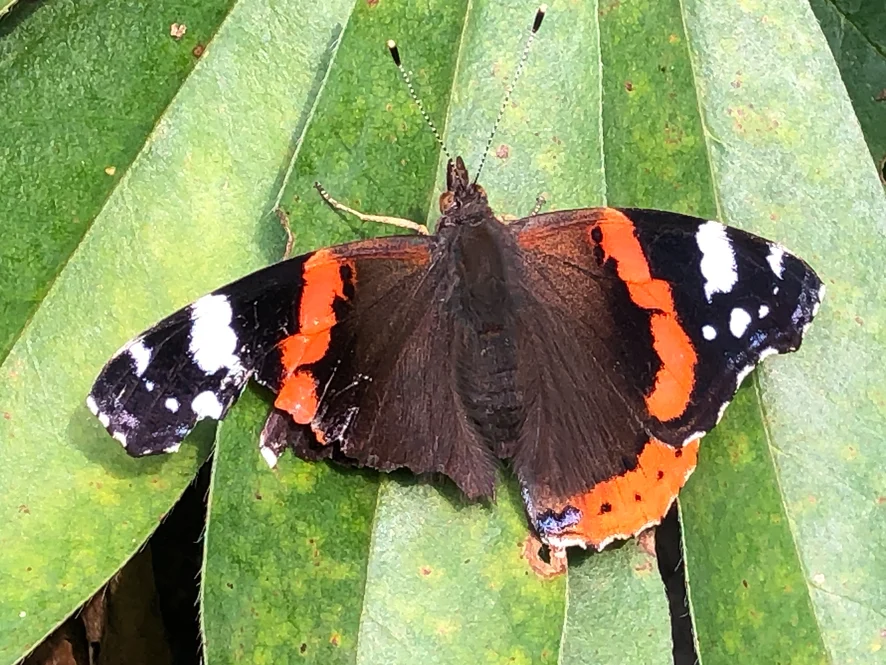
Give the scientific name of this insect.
Vanessa atalanta
